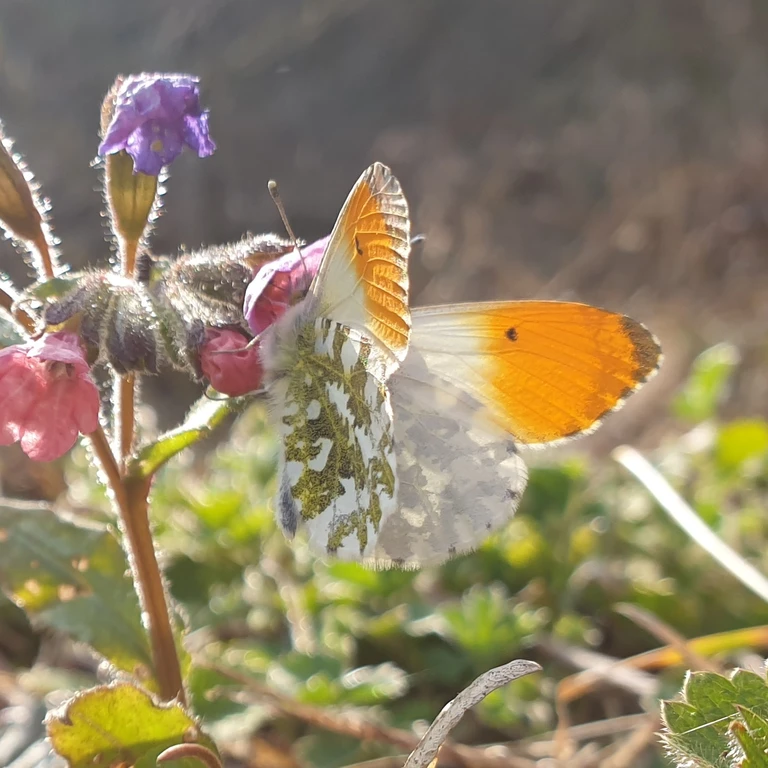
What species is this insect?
Anthocharis cardamines
